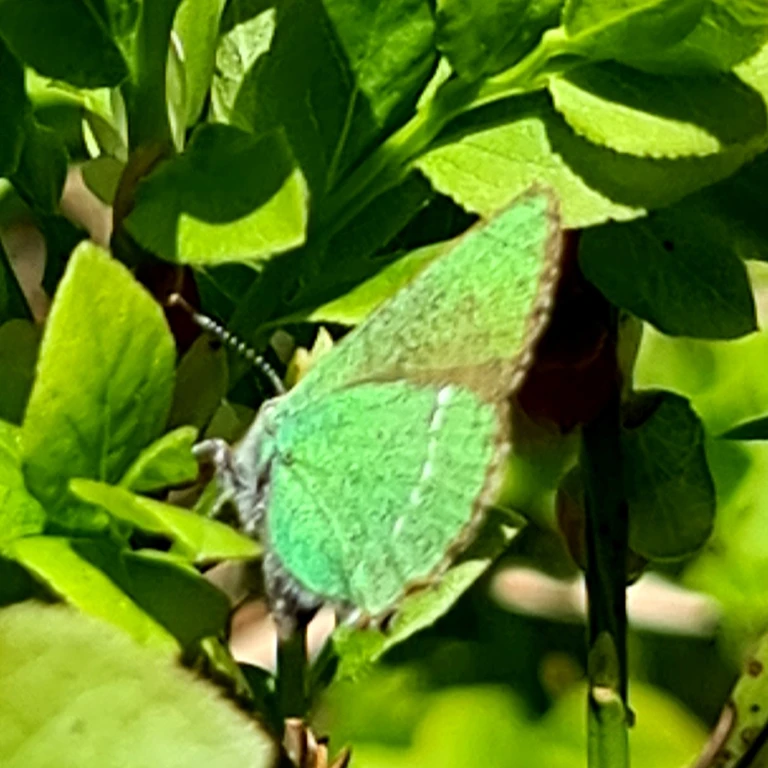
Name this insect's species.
Callophrys rubi
